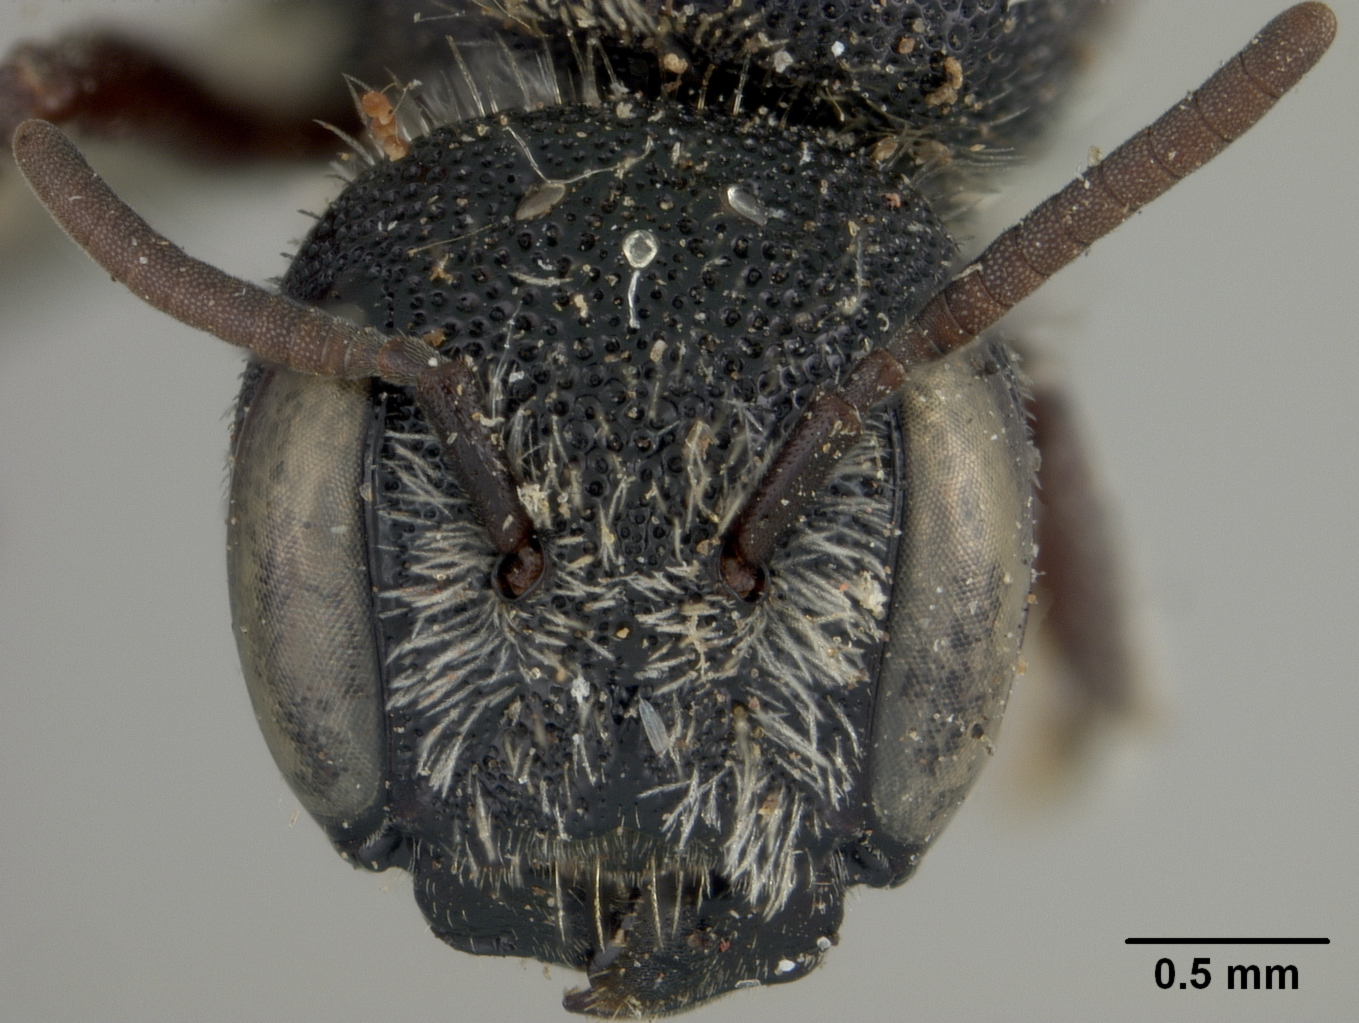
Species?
Heriades gracilior
